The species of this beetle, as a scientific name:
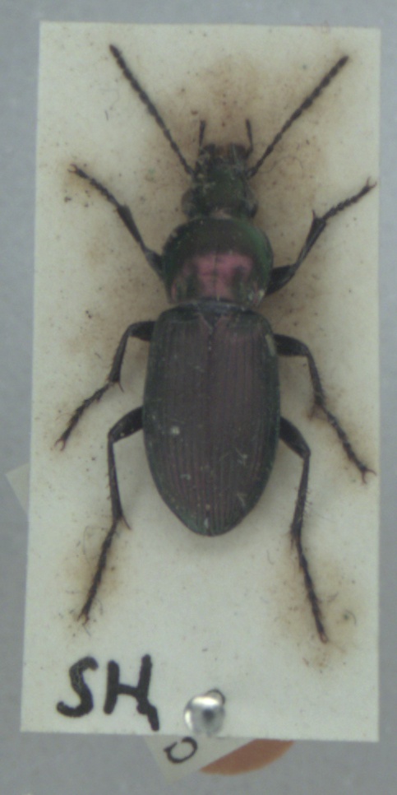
Poecilus lepidus
